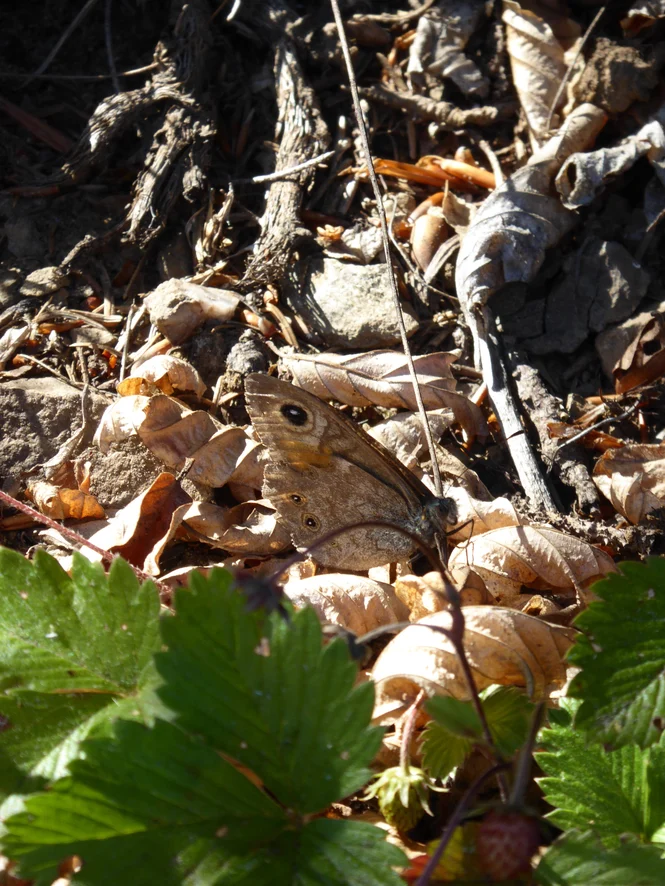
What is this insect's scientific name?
Lasiommata maera (also Pararge maera)
